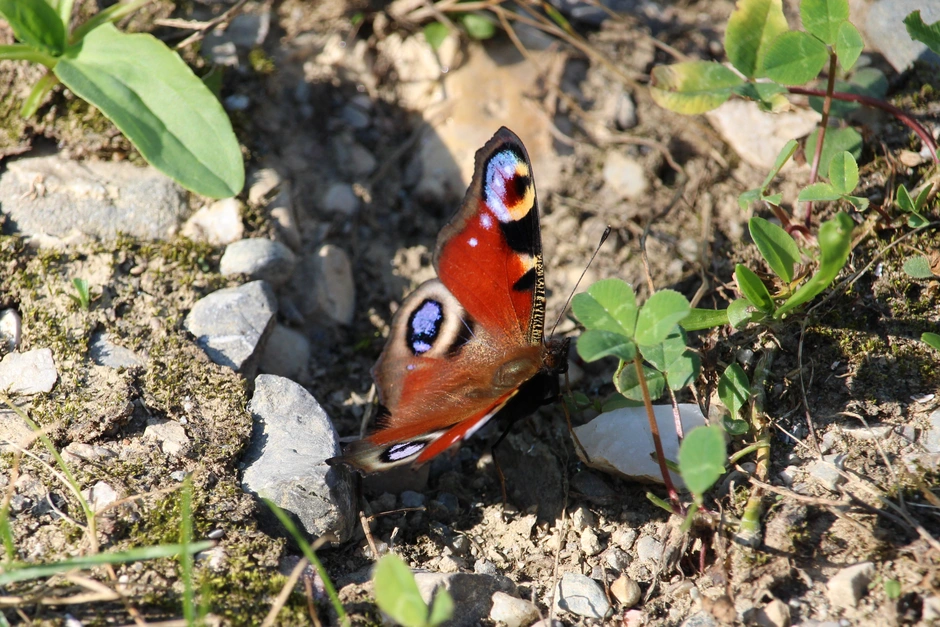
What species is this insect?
Aglais io
